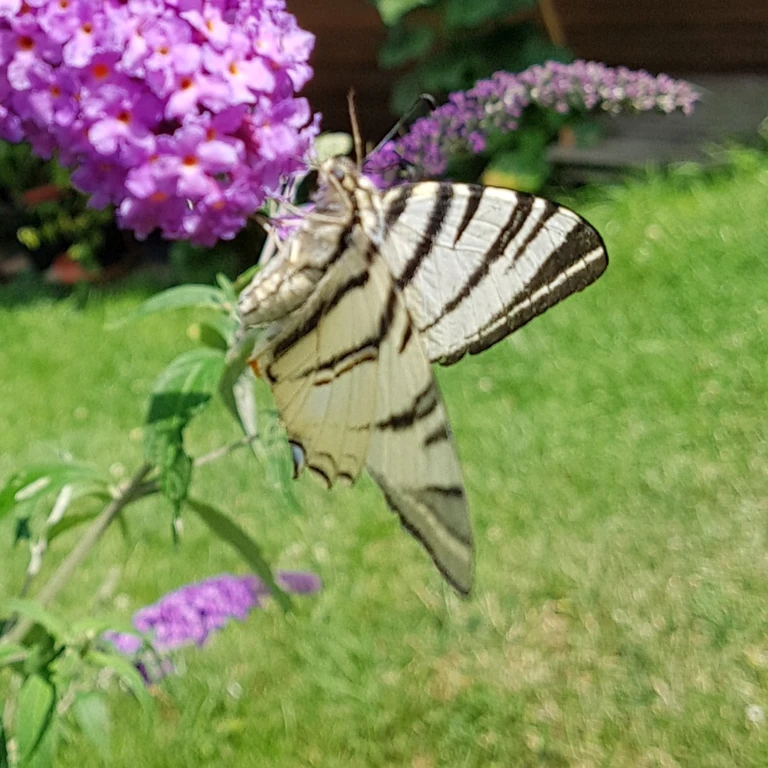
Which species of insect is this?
Iphiclides podalirius
